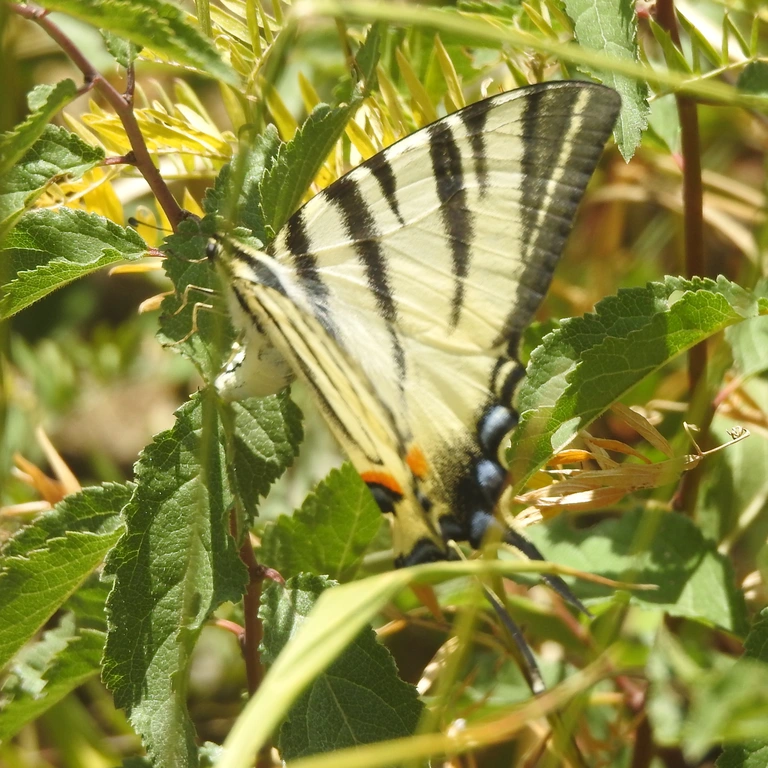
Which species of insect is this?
Iphiclides podalirius
